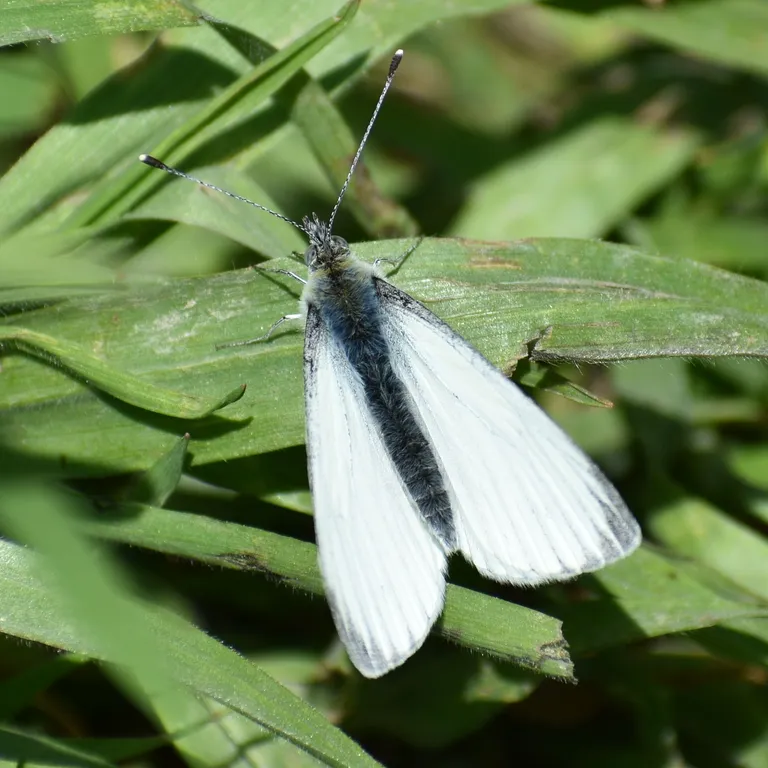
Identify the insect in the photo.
Pieris napi
